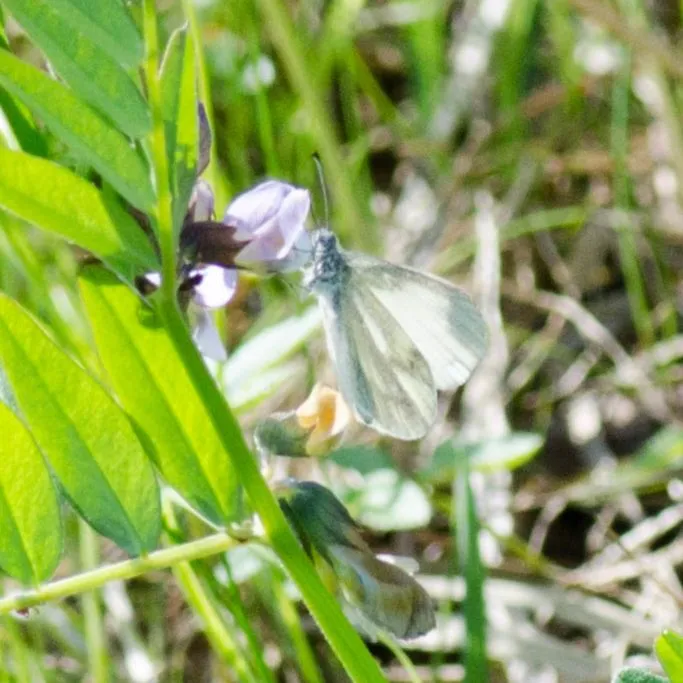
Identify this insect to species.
Leptidea sinapis/juvernica
